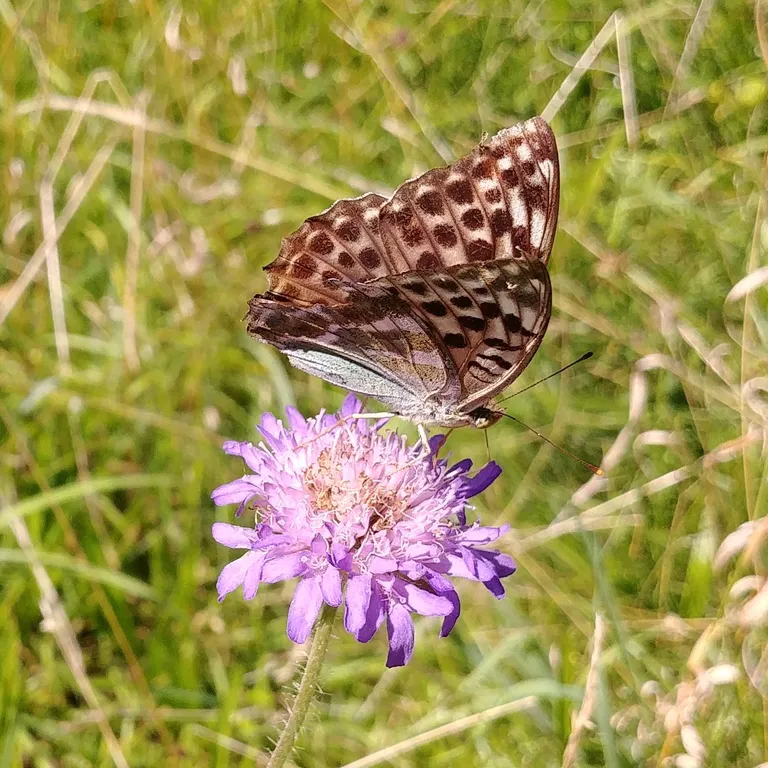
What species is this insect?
Argynnis paphia
